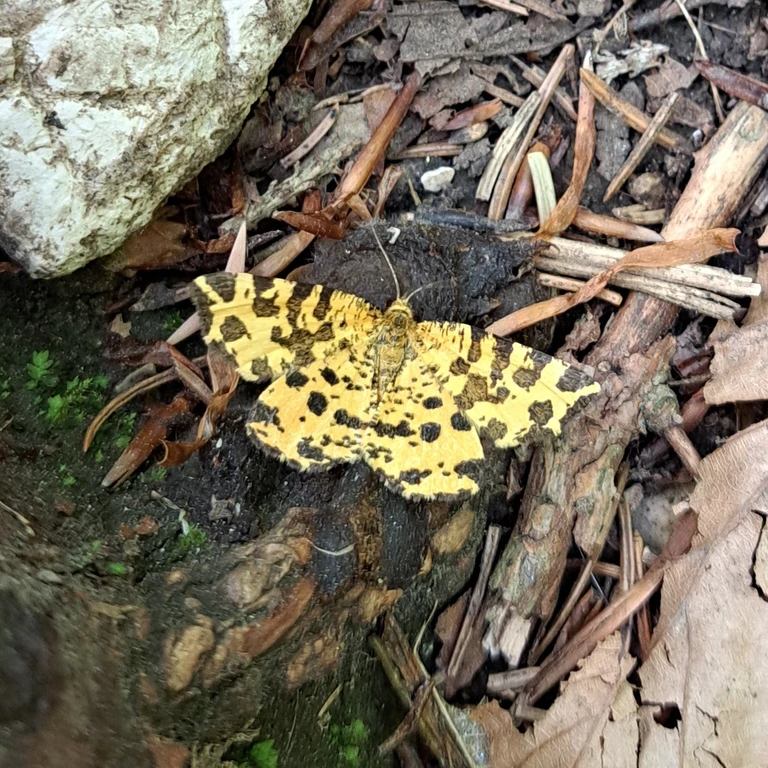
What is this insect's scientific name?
Pseudopanthera macularia
